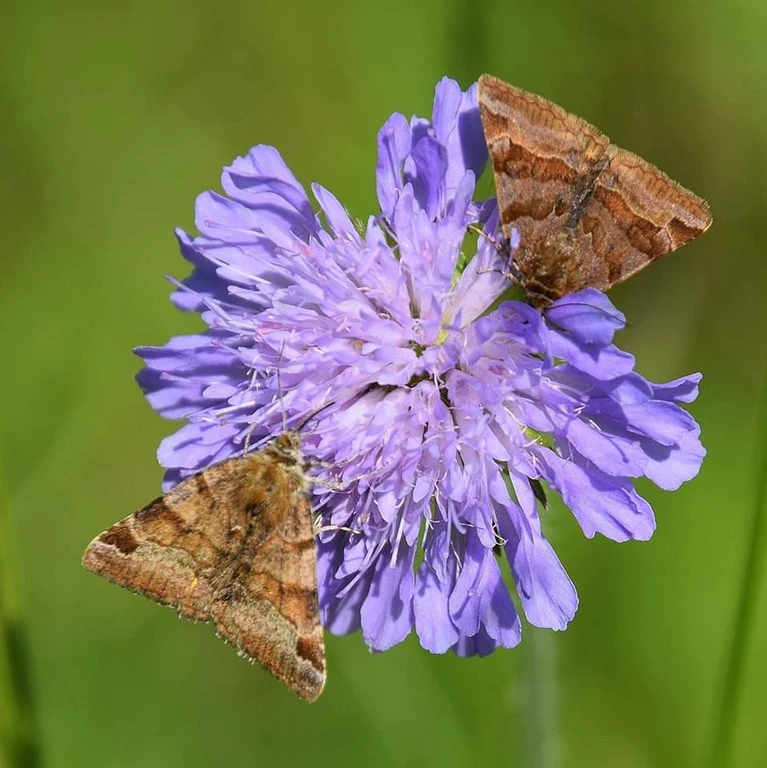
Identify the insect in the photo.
Euclidia glyphica
